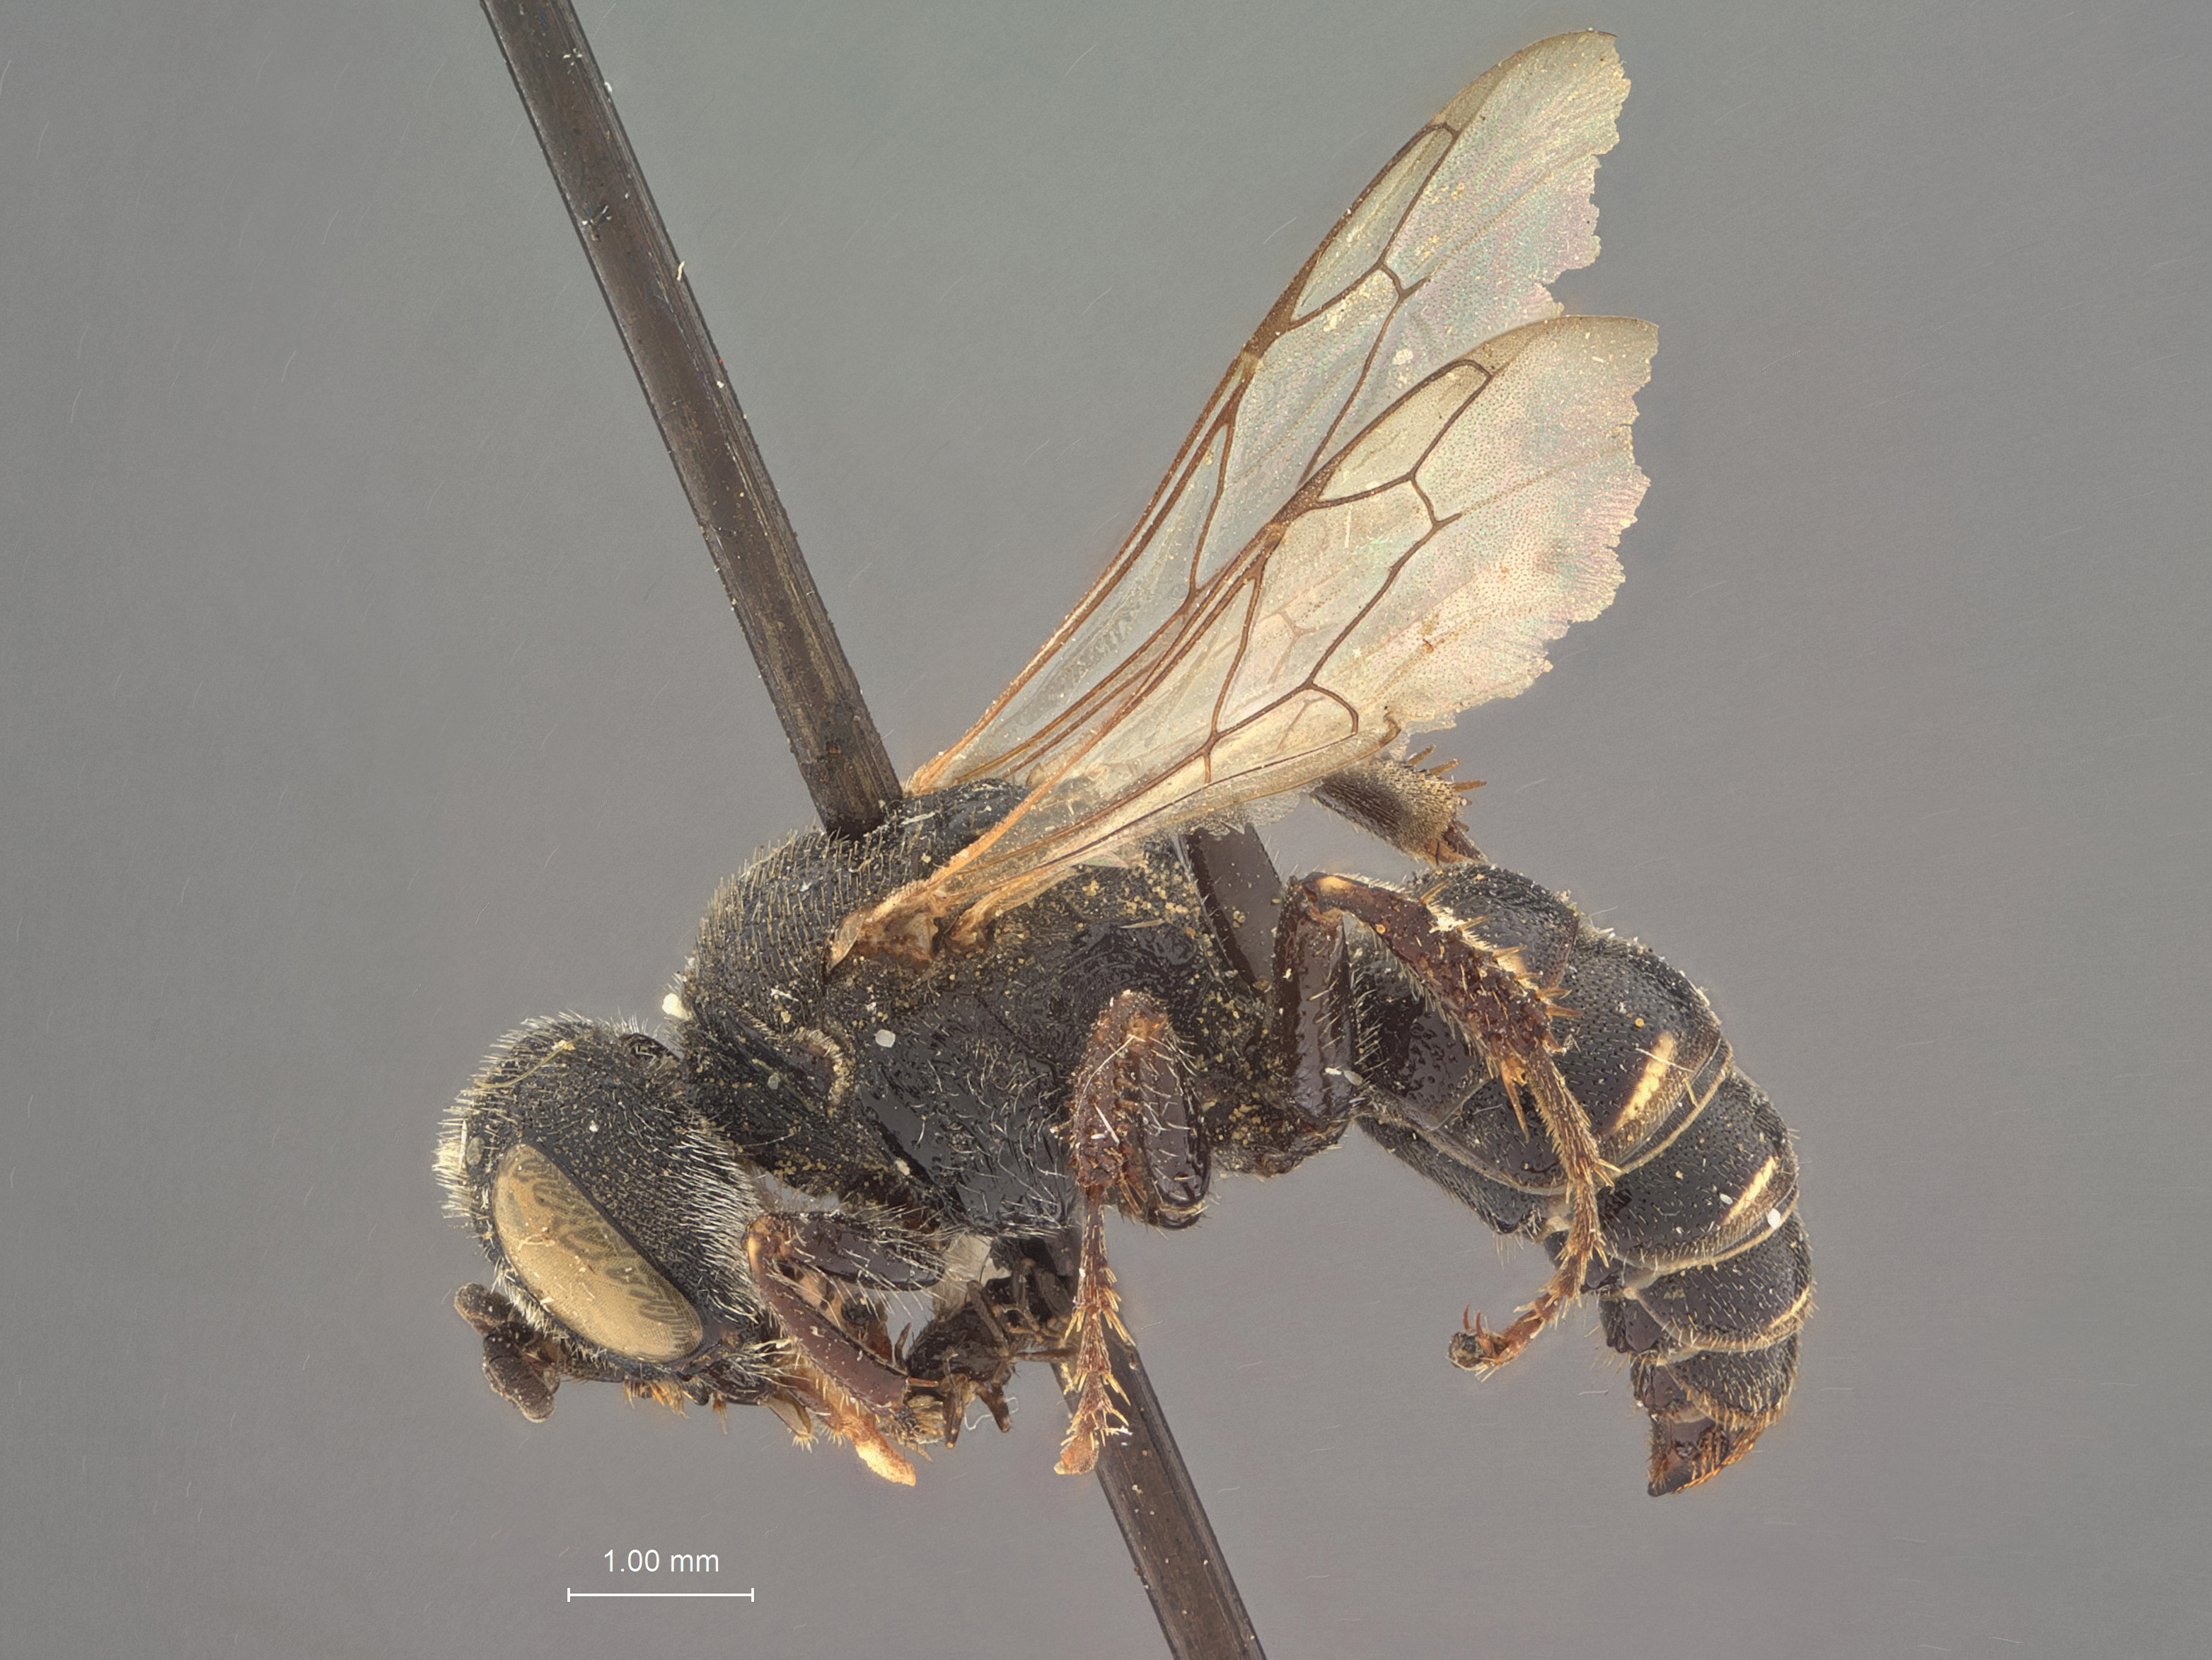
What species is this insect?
Oxybelus manni
